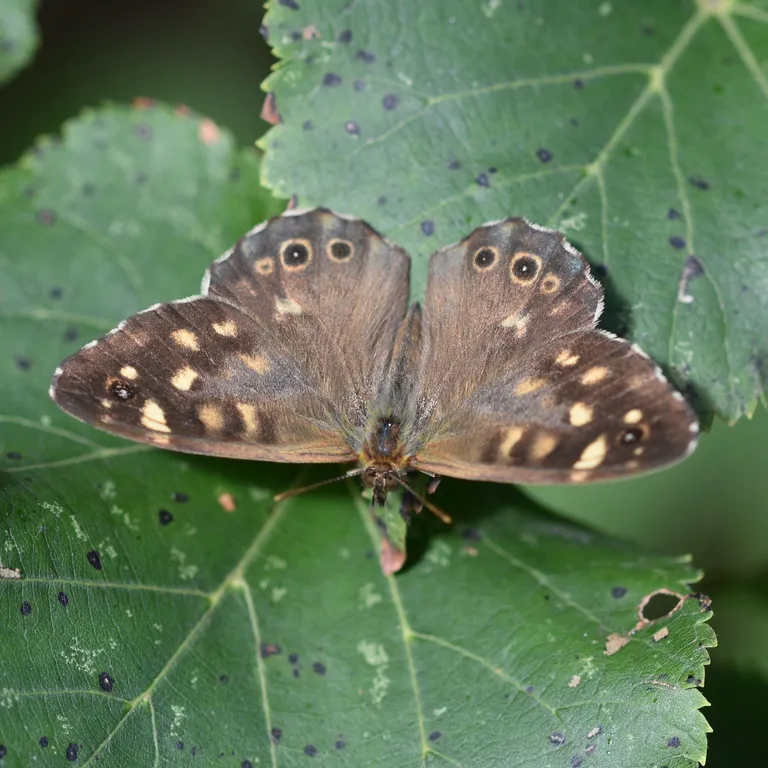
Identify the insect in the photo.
Pararge aegeria
